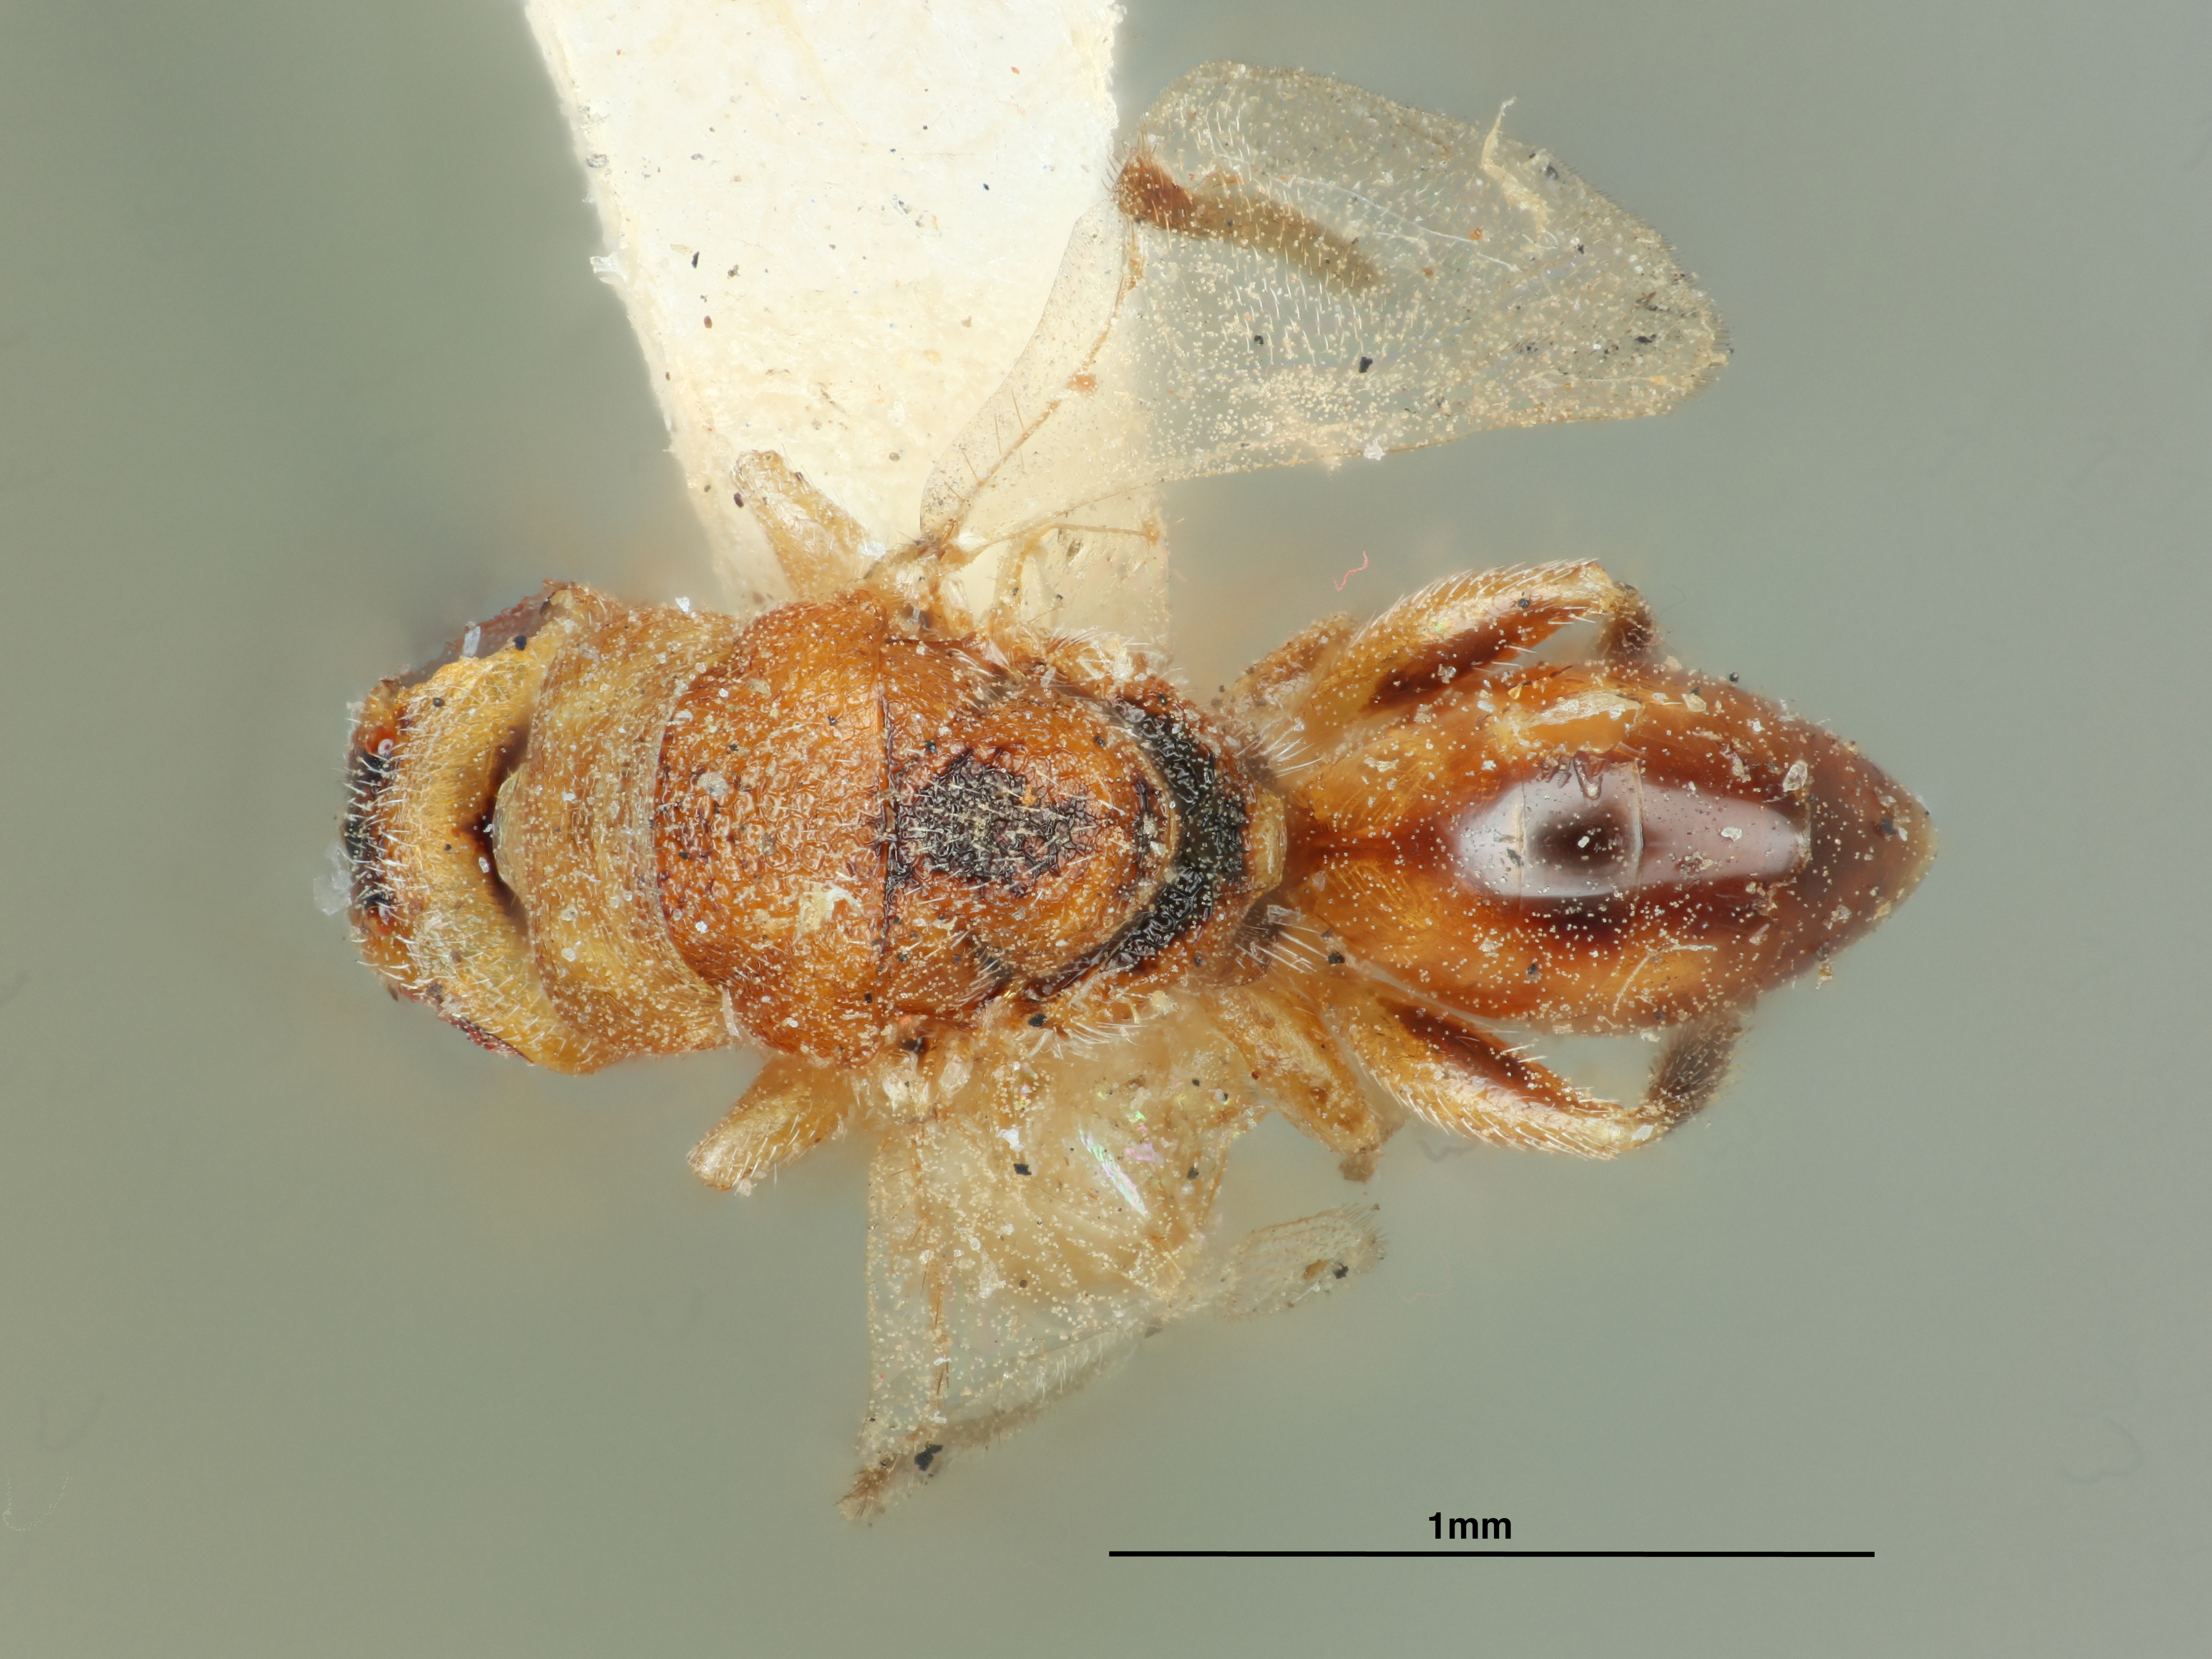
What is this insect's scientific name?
Decatoma lanae
